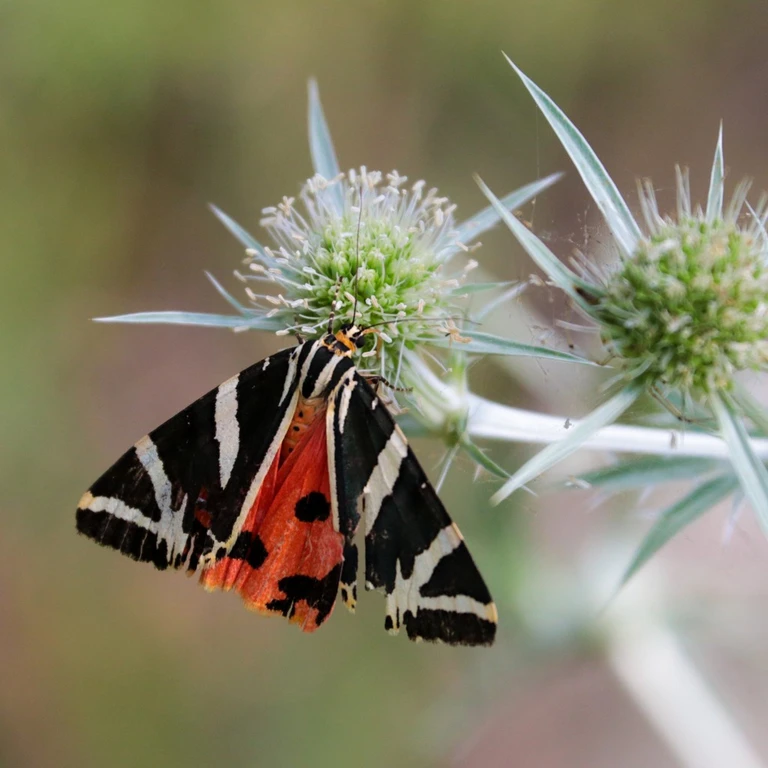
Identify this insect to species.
Euplagia quadripunctaria
